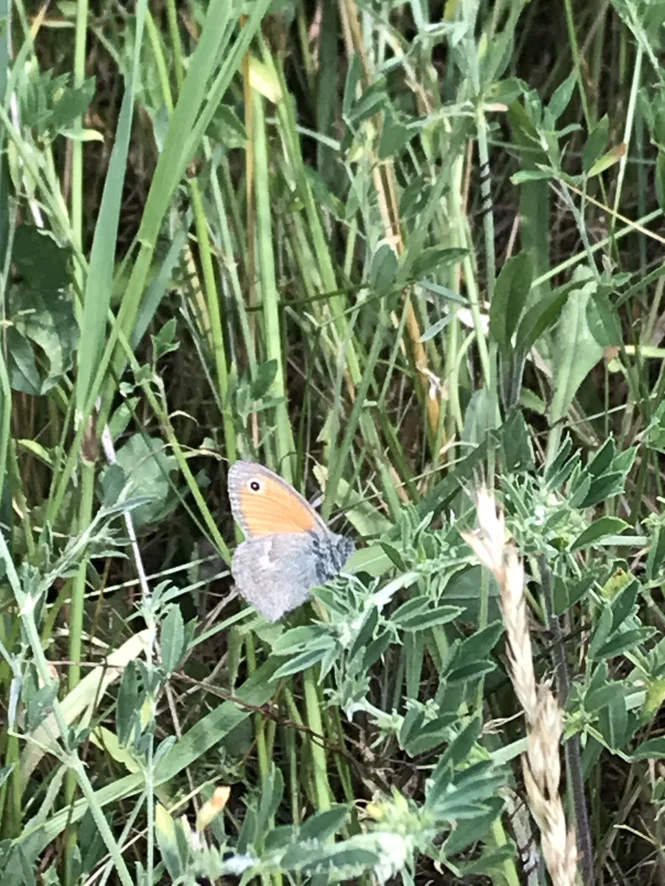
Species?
Coenonympha pamphilus
